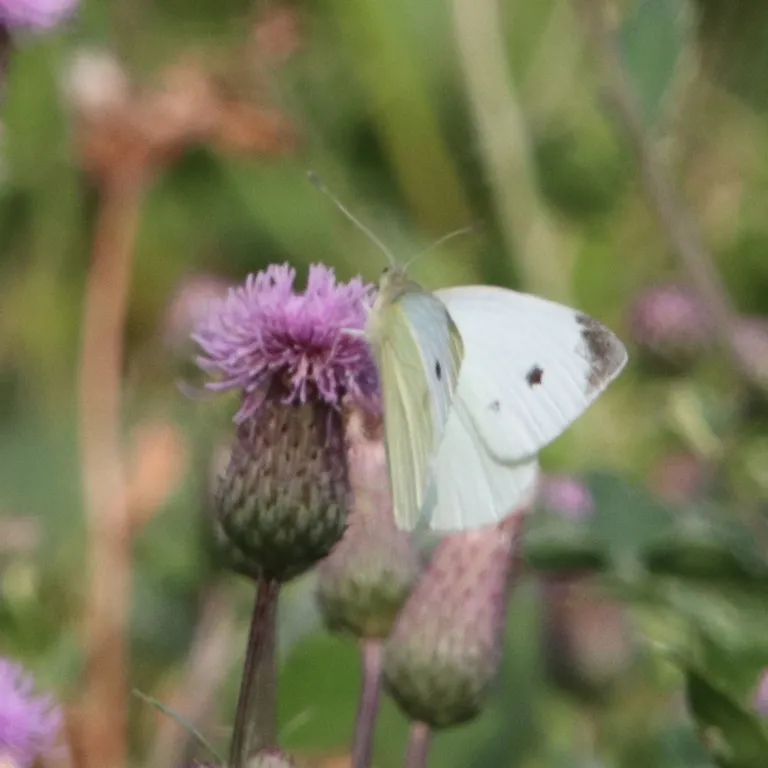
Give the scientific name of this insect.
Pieris rapae
